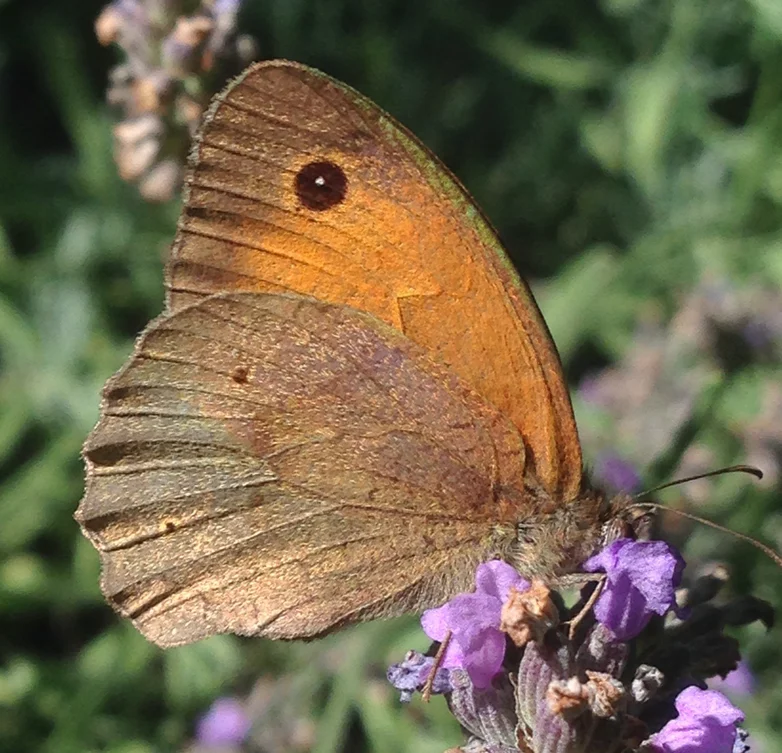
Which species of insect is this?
Maniola jurtina
